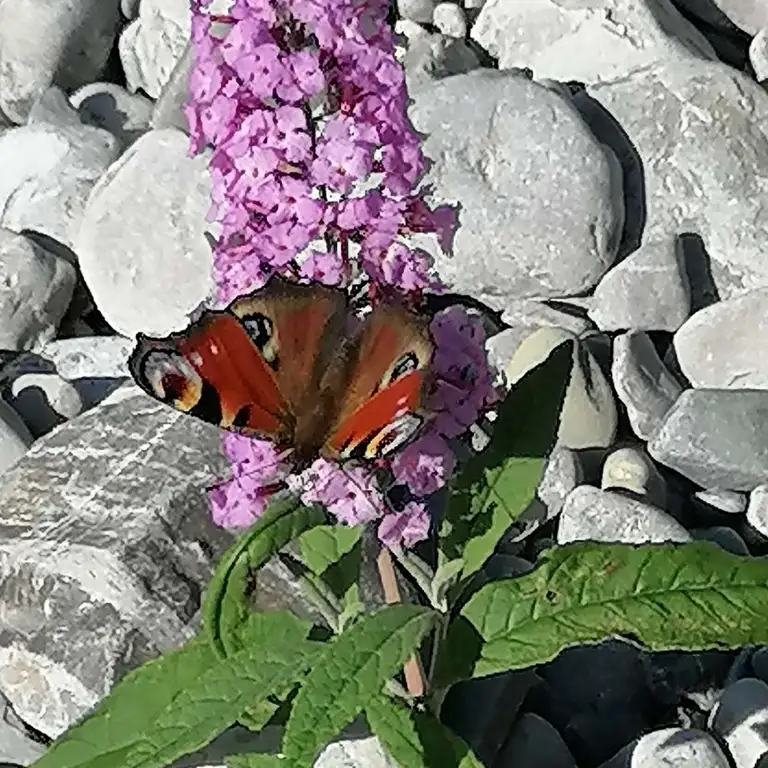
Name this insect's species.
Aglais io
